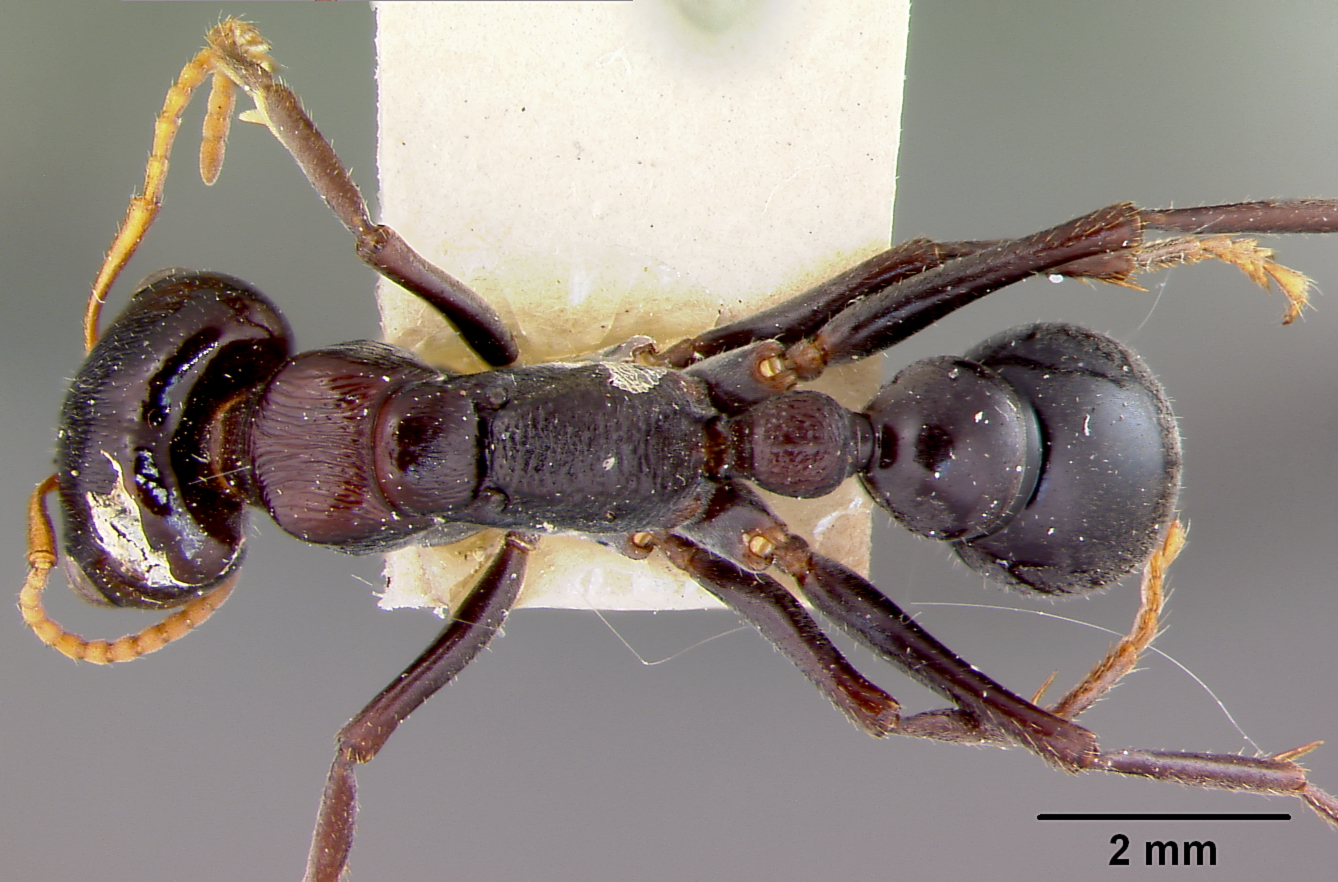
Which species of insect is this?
Myrmecia aberrans
